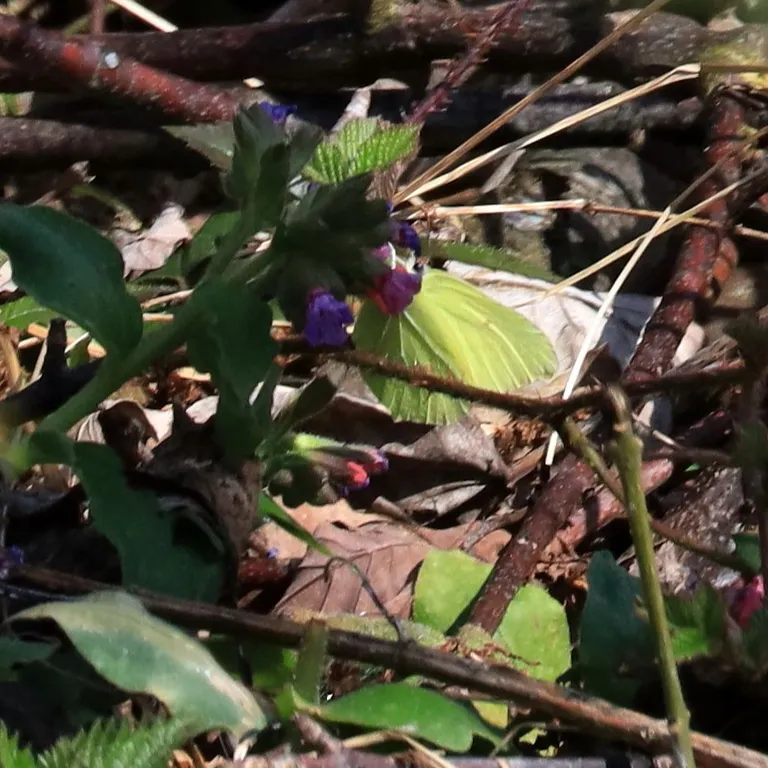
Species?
Gonepteryx rhamni
